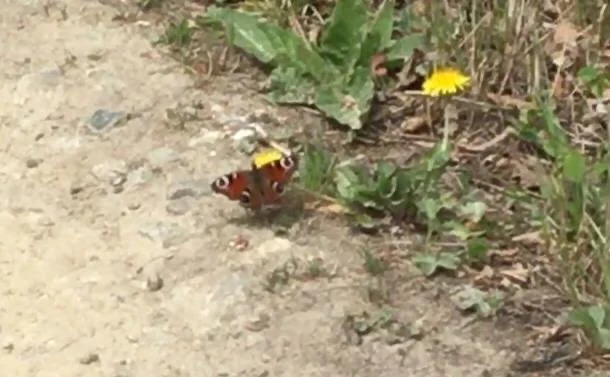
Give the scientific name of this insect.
Aglais io
